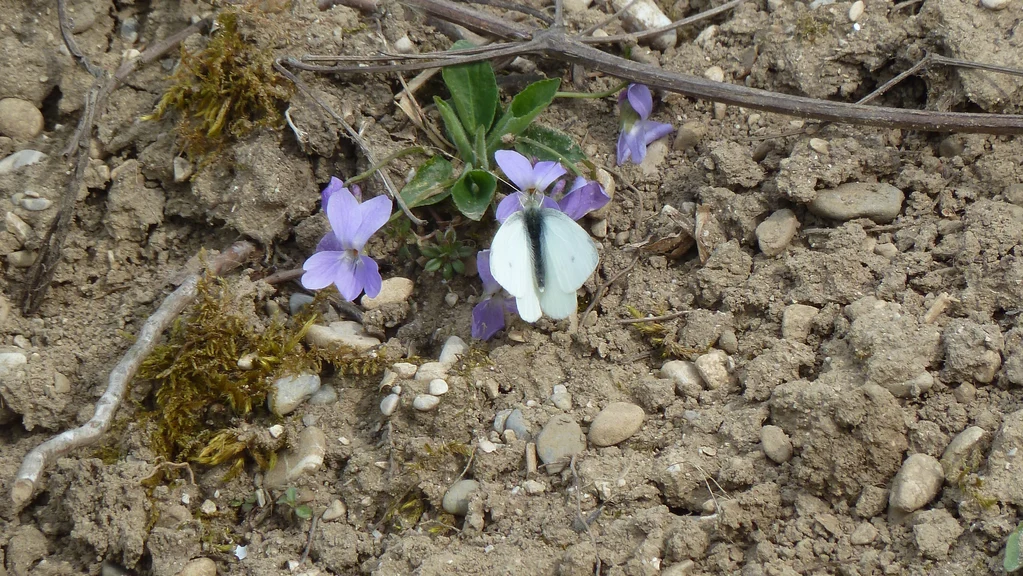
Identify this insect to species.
Pieris rapae
